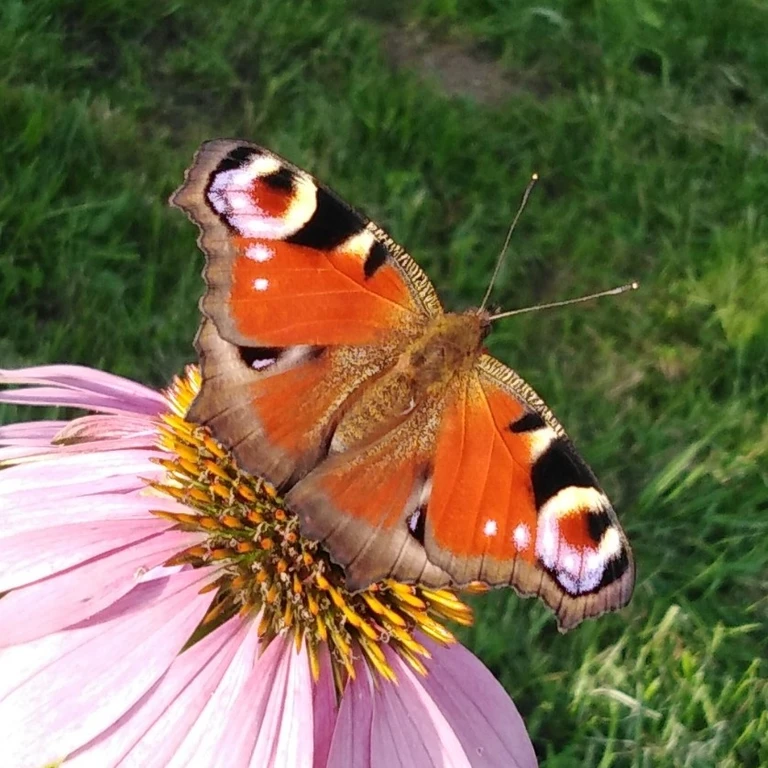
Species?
Aglais io
